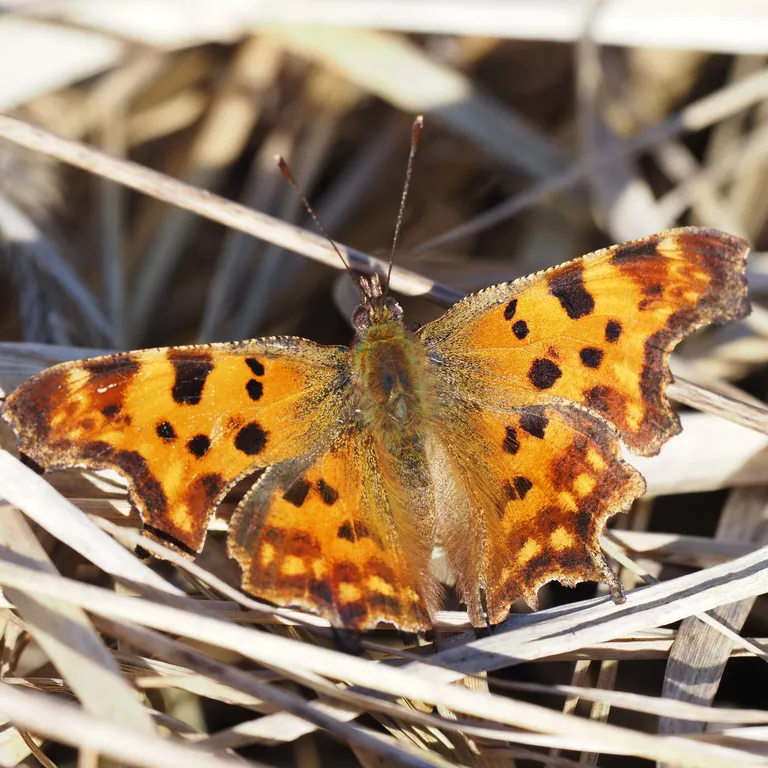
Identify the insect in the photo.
Polygonia c-album
